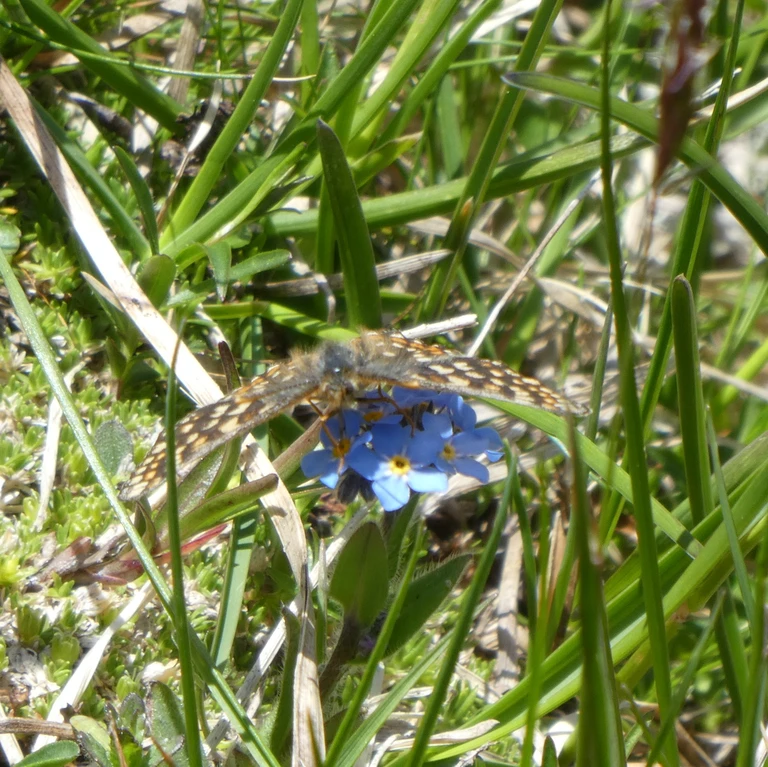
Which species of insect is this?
Euphydryas cynthia (also Hypodryas cynthia)
